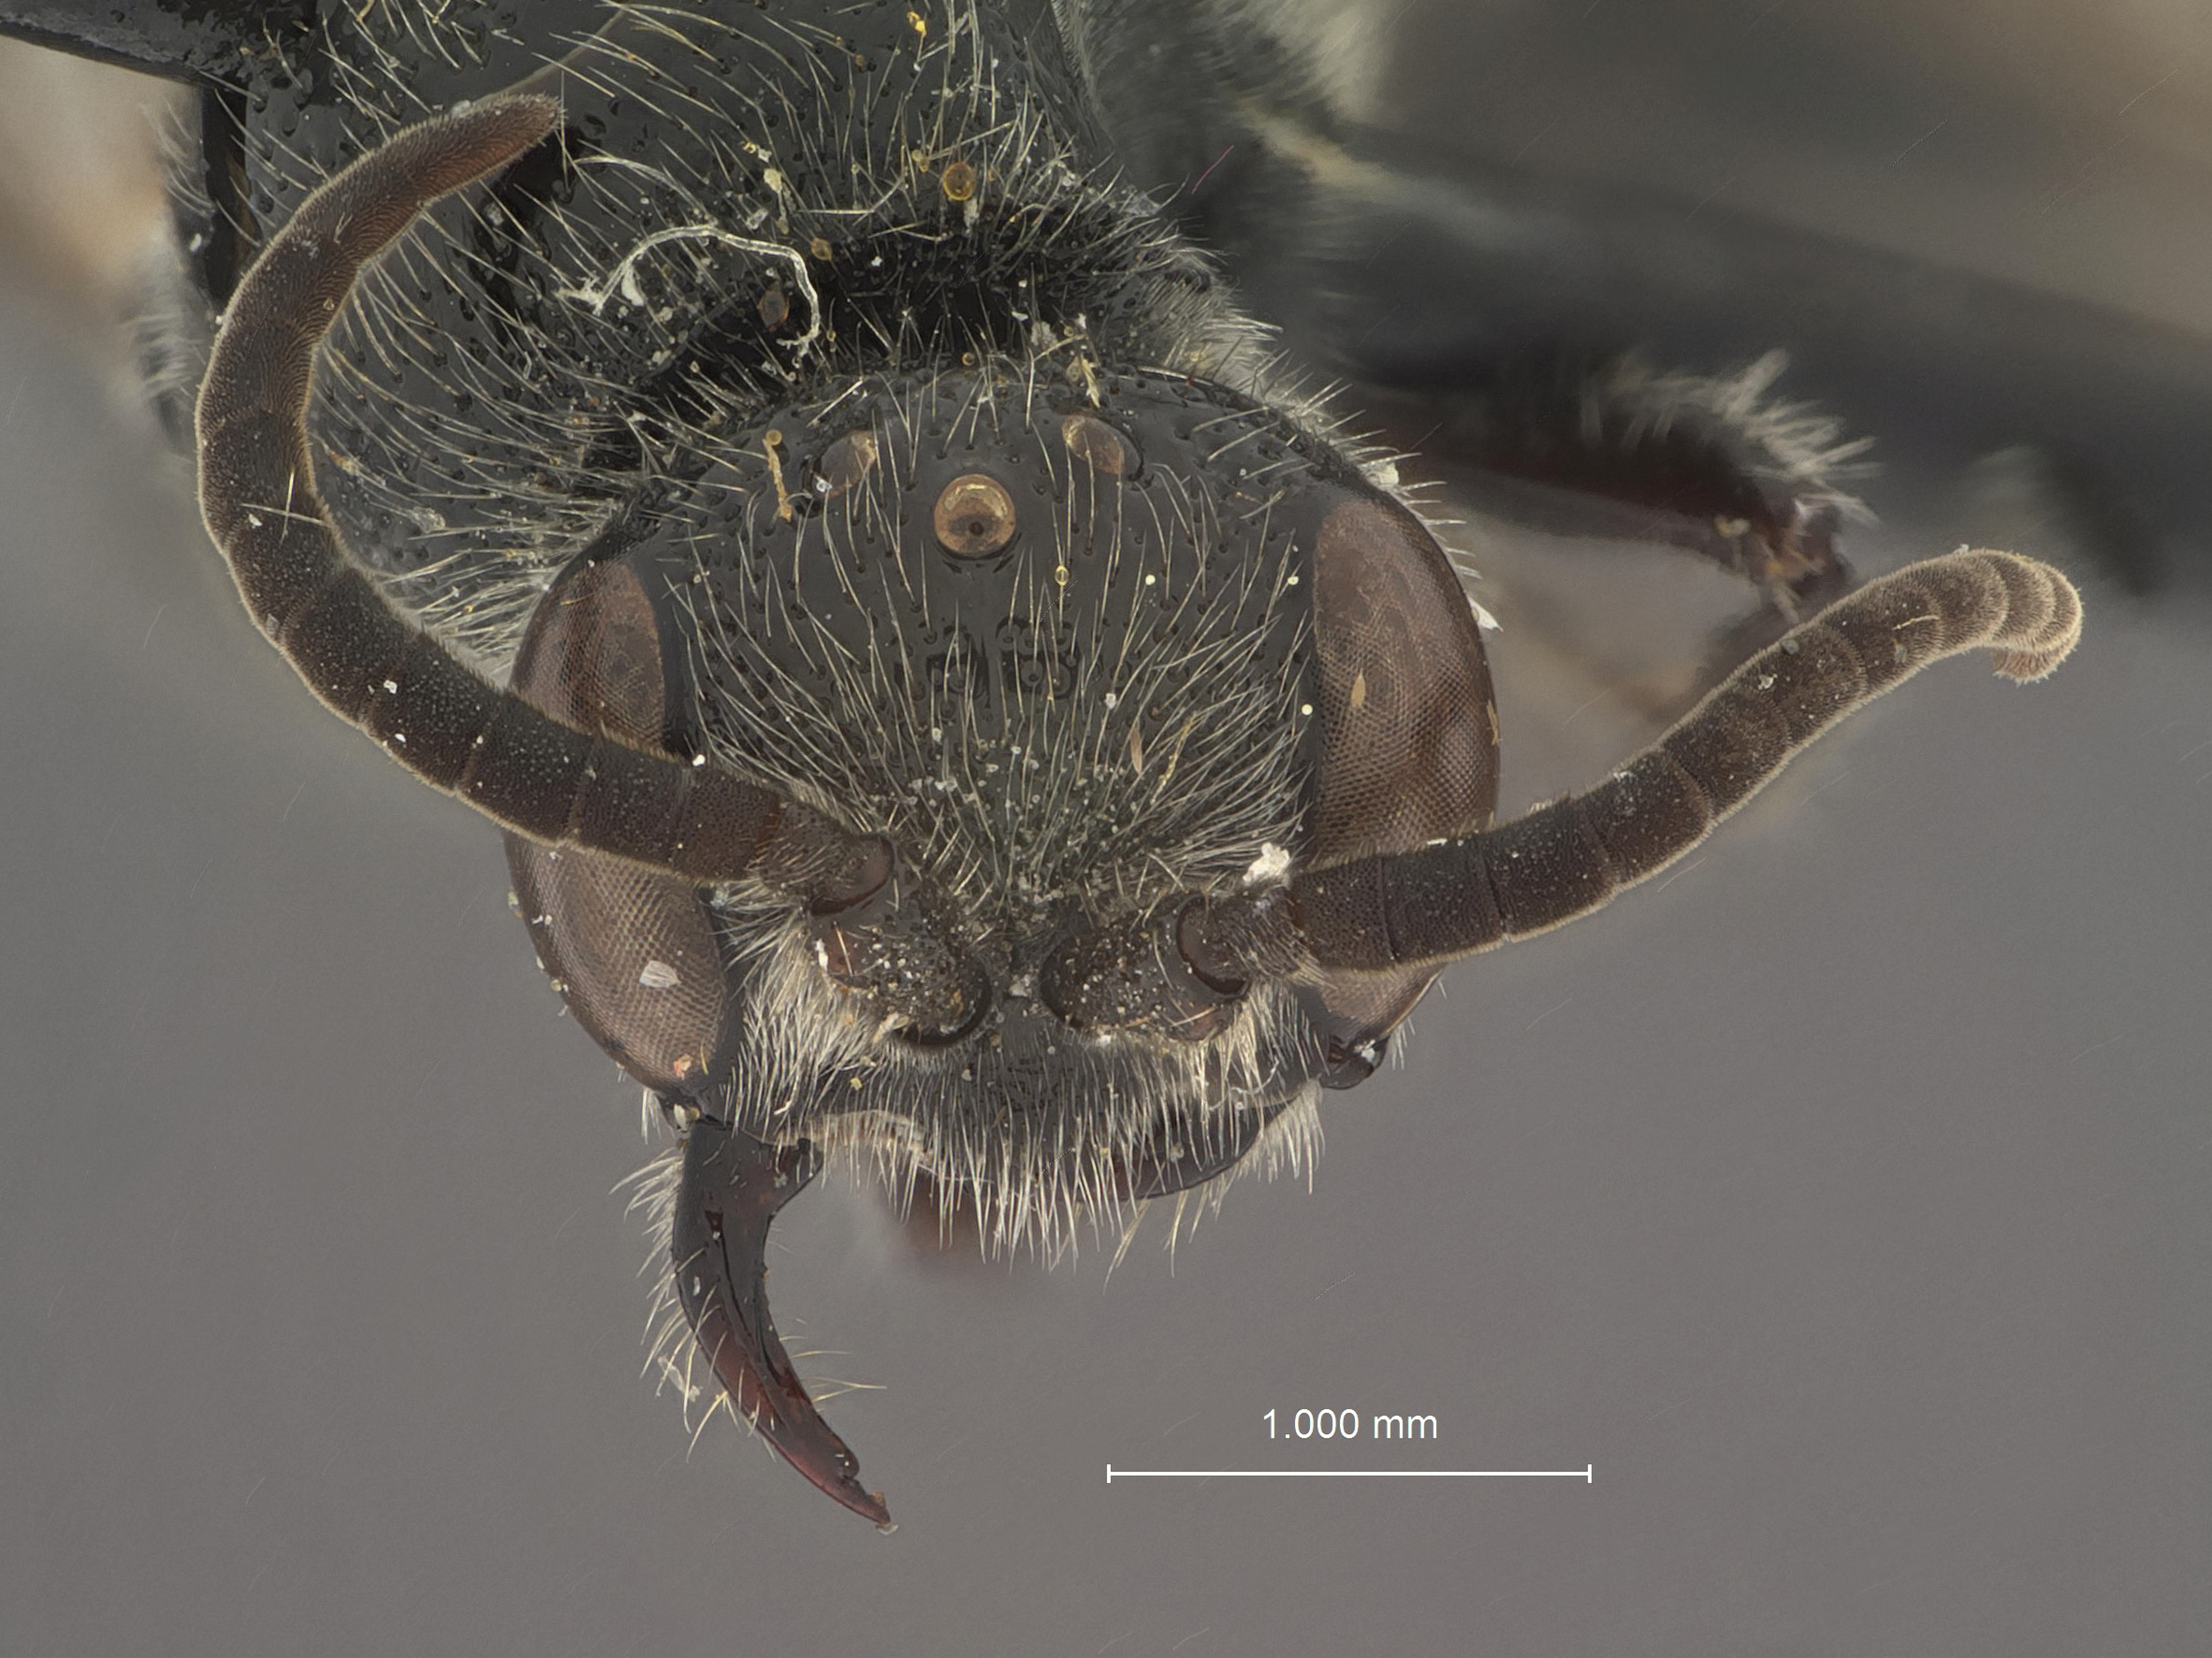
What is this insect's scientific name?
Tiphia asensoria
